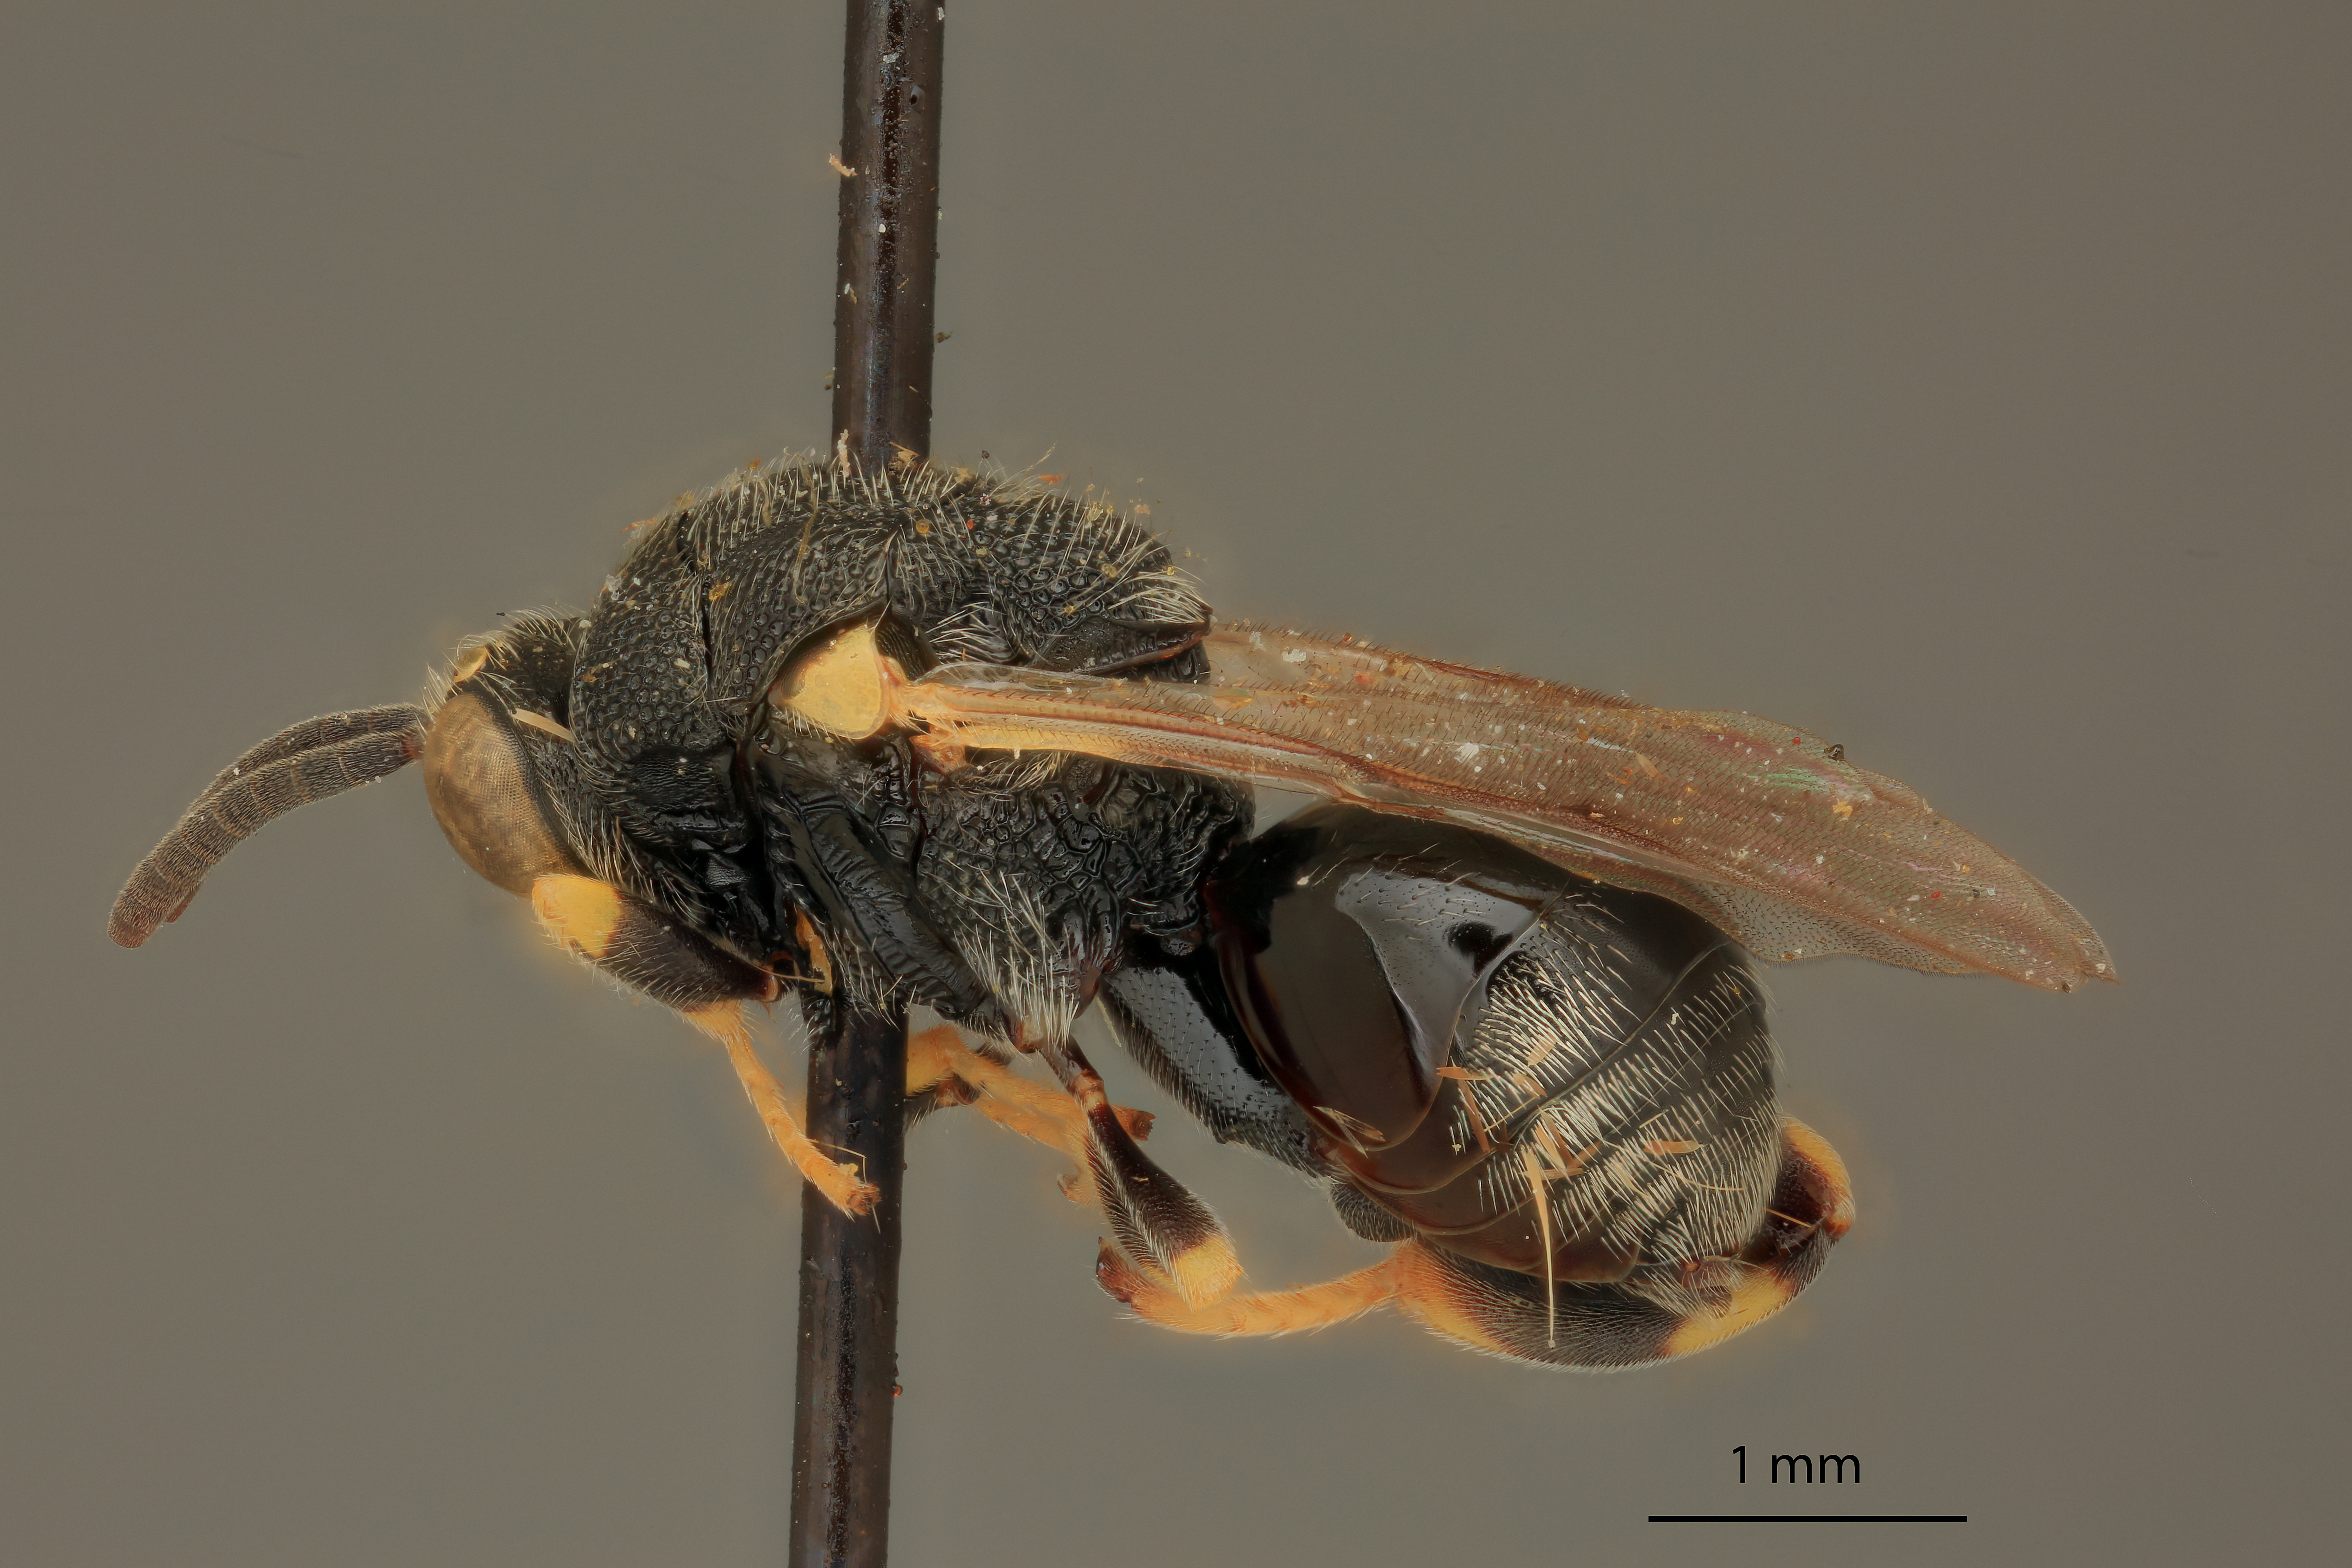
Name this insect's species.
Chalcis abiesae
